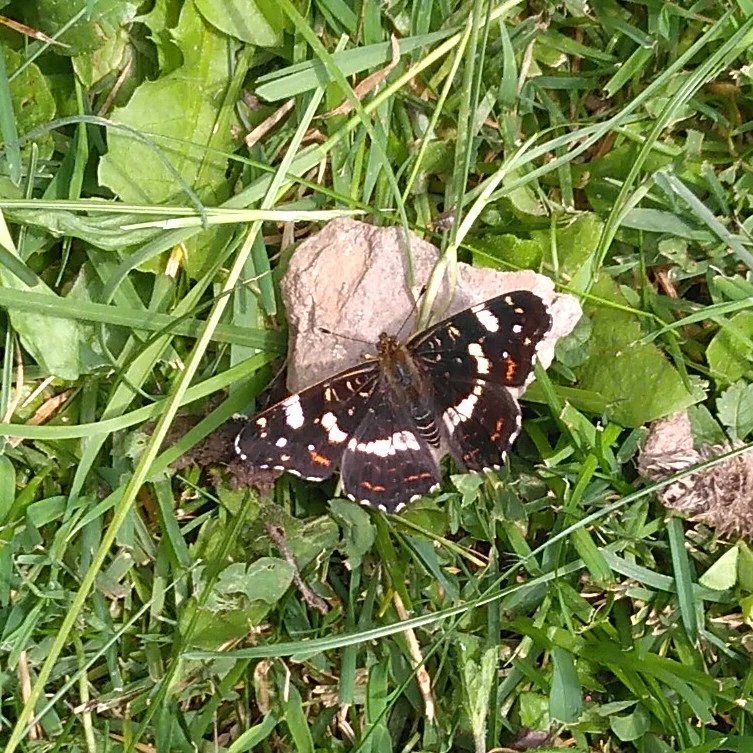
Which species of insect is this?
Araschnia levana
